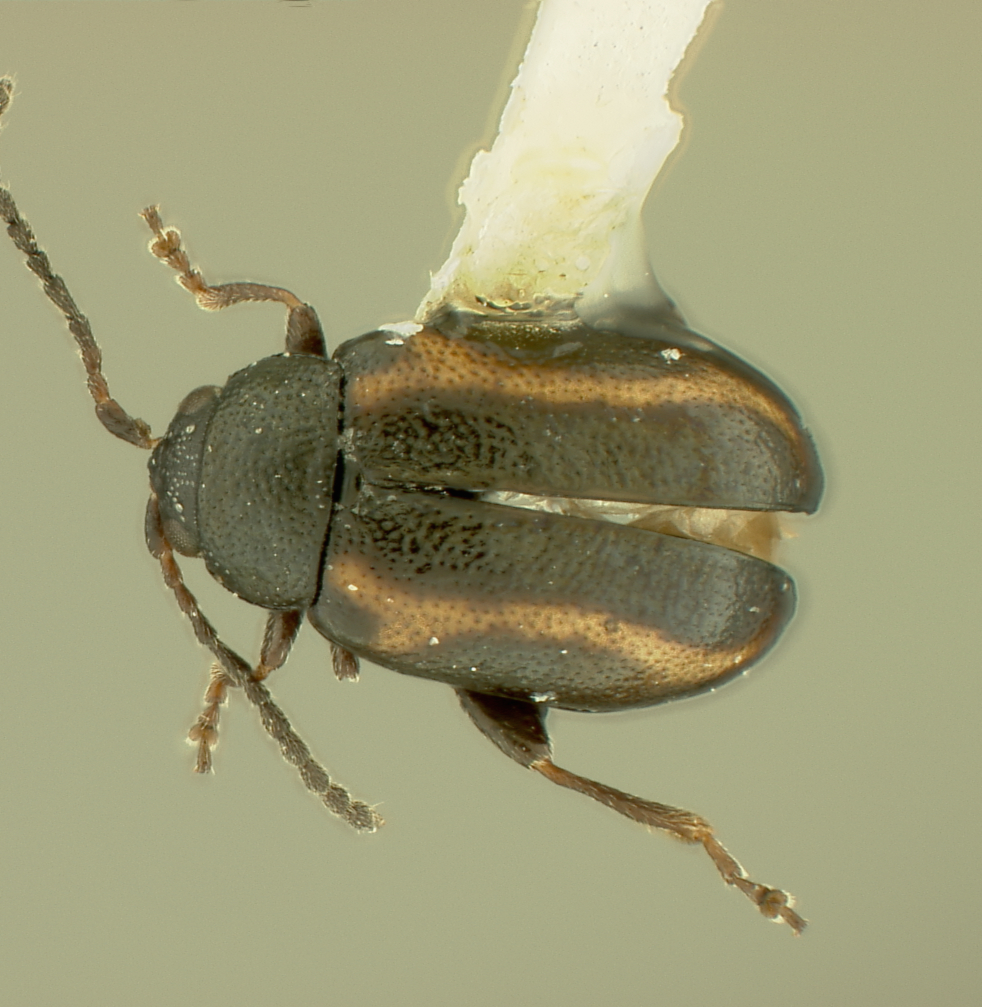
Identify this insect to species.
Phyllotreta obtusa
